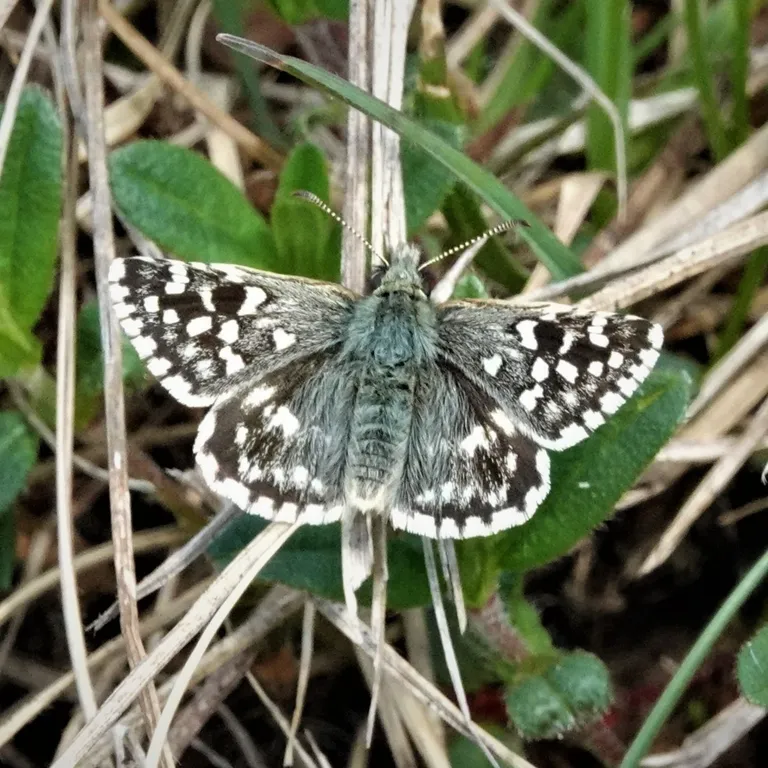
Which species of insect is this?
Pyrgus malvae
